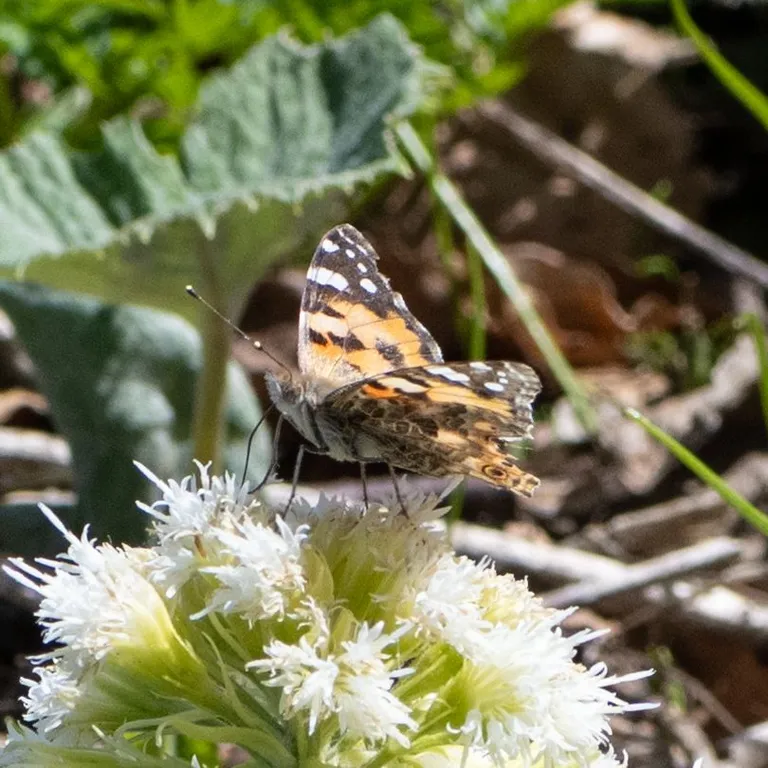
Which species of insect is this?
Vanessa cardui
